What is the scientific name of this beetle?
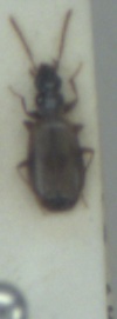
Philorhizus notatus
